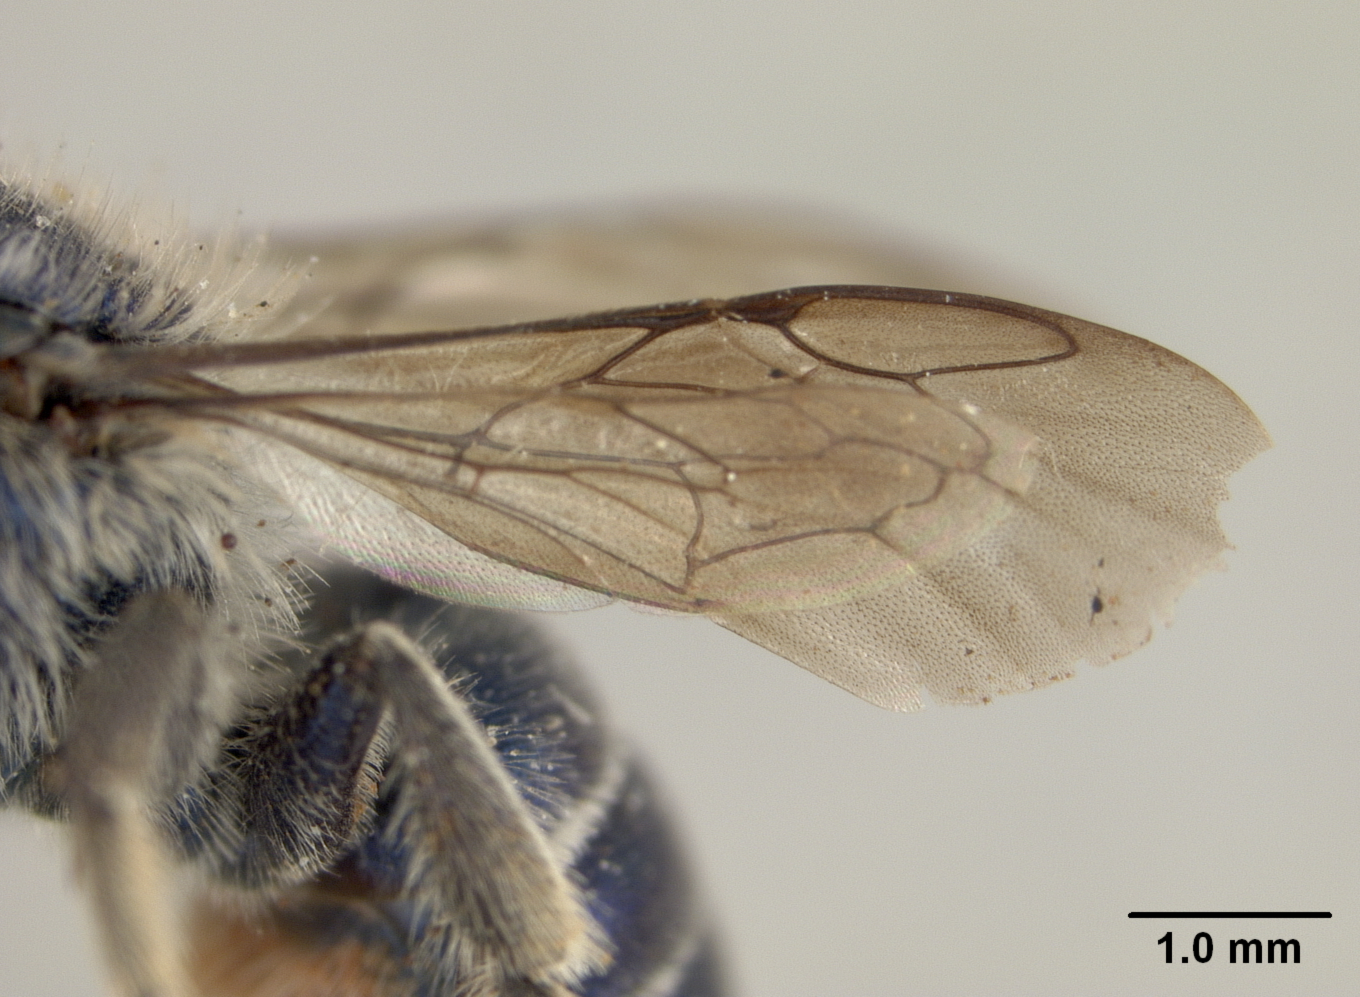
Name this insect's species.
Osmia subfasciata
